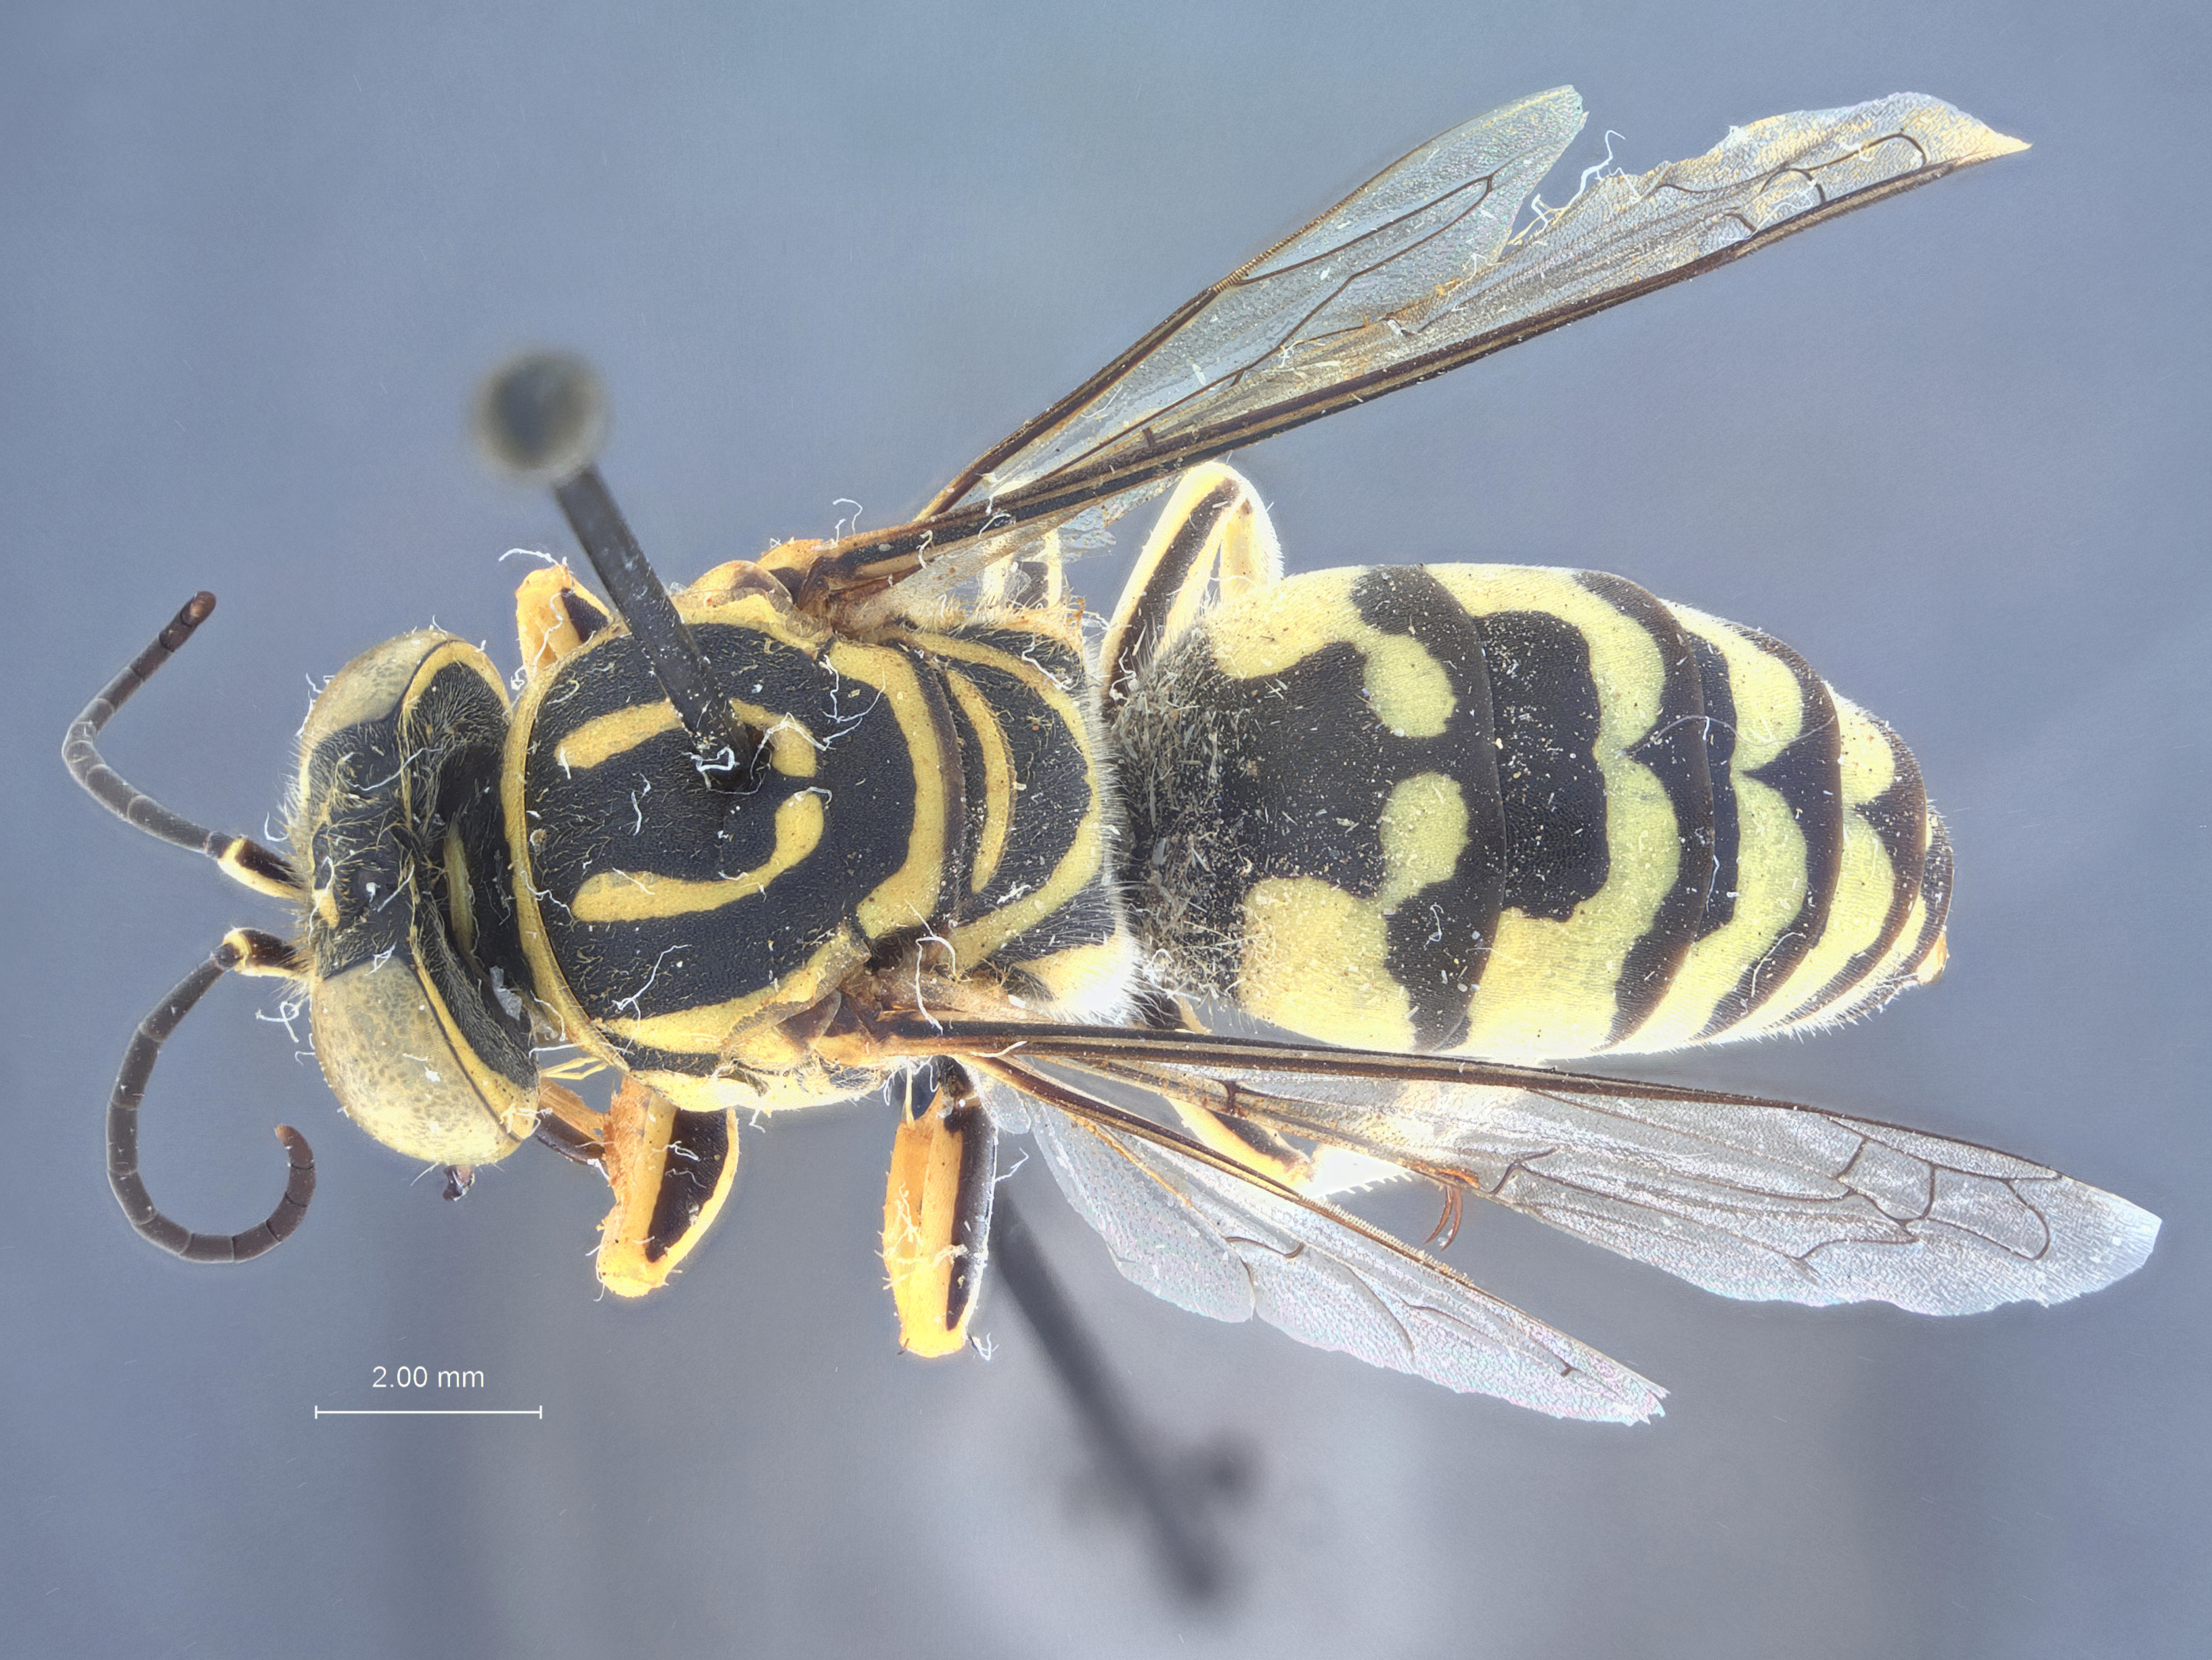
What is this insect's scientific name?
Stictiella evansi
